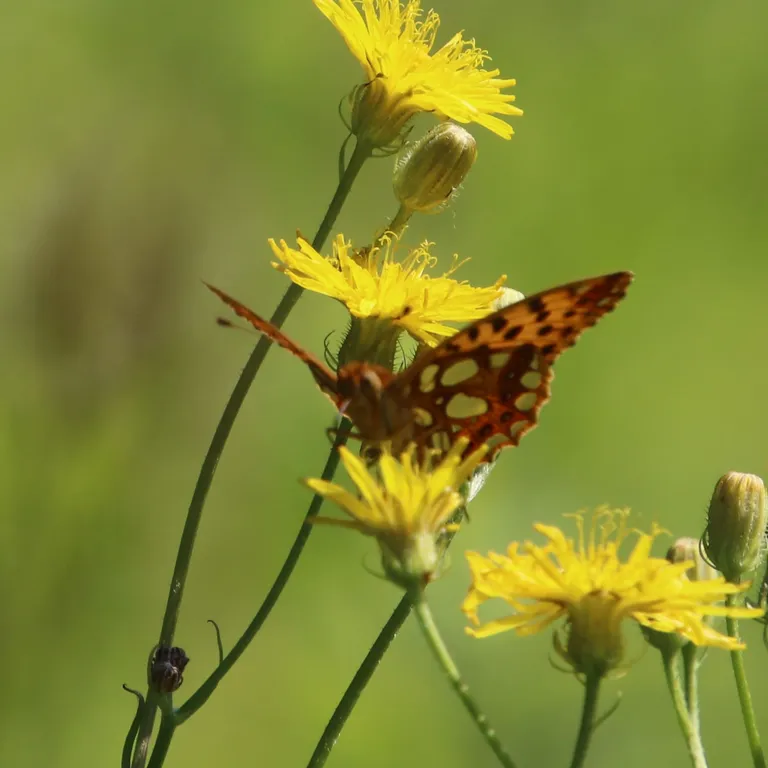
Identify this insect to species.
Issoria lathonia
